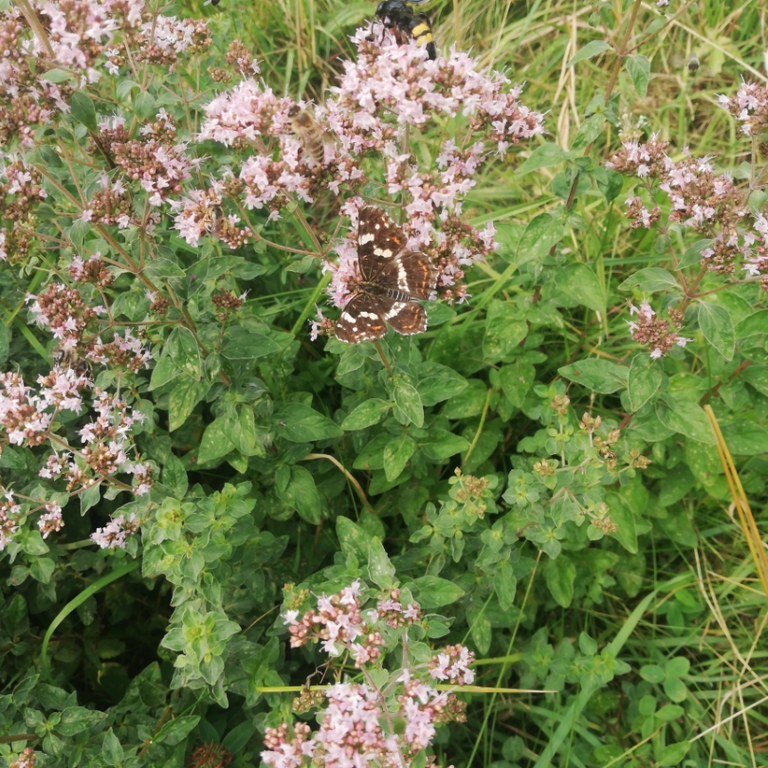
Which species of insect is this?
Araschnia levana
